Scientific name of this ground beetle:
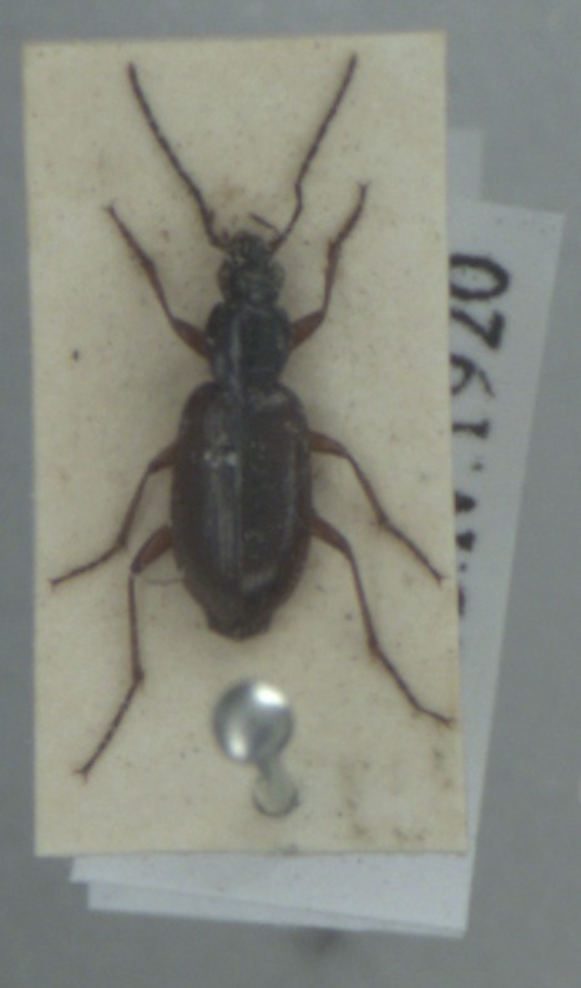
Agonum thoreyi
